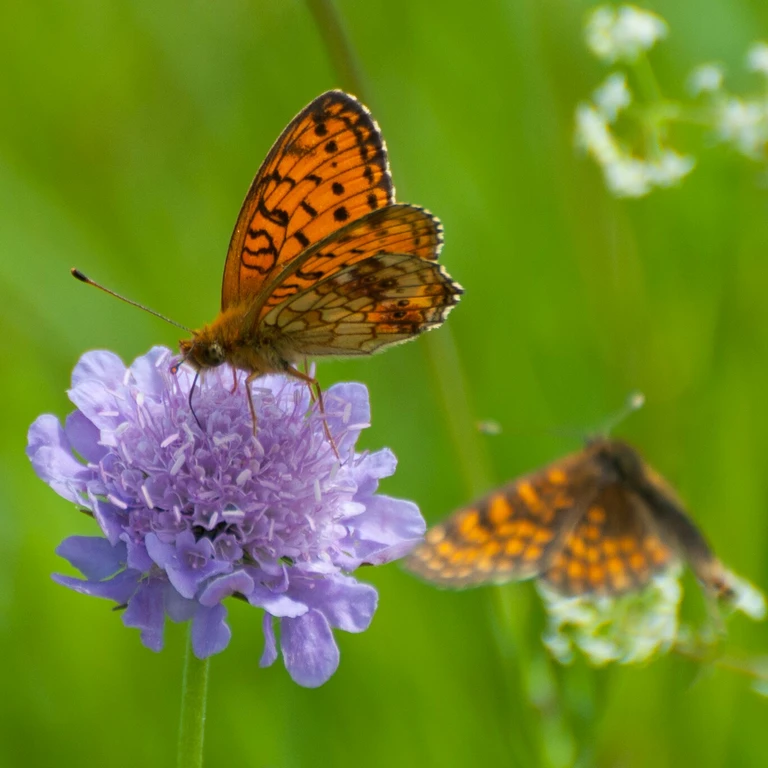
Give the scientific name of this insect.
Brenthis ino
